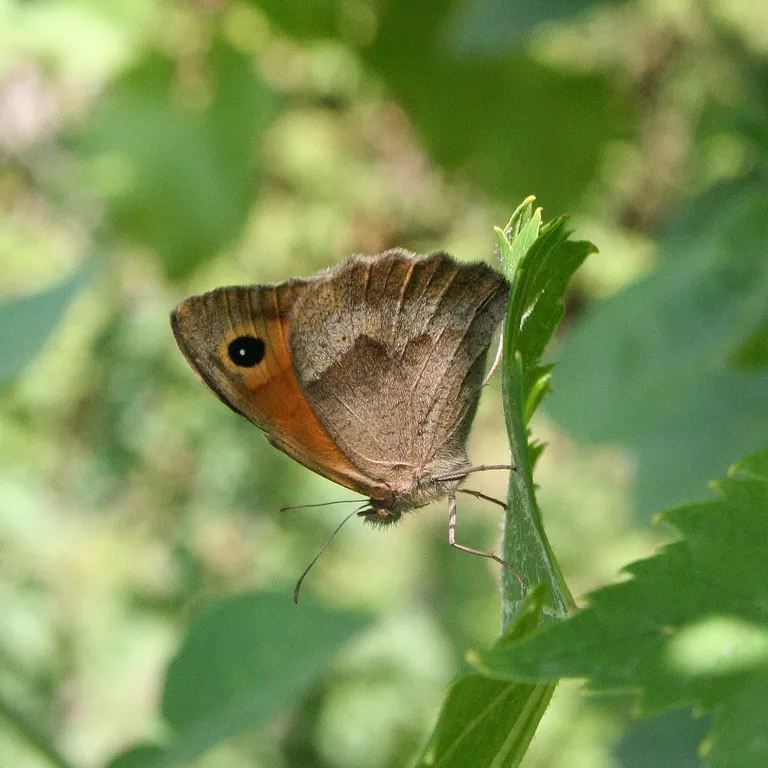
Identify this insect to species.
Maniola jurtina
